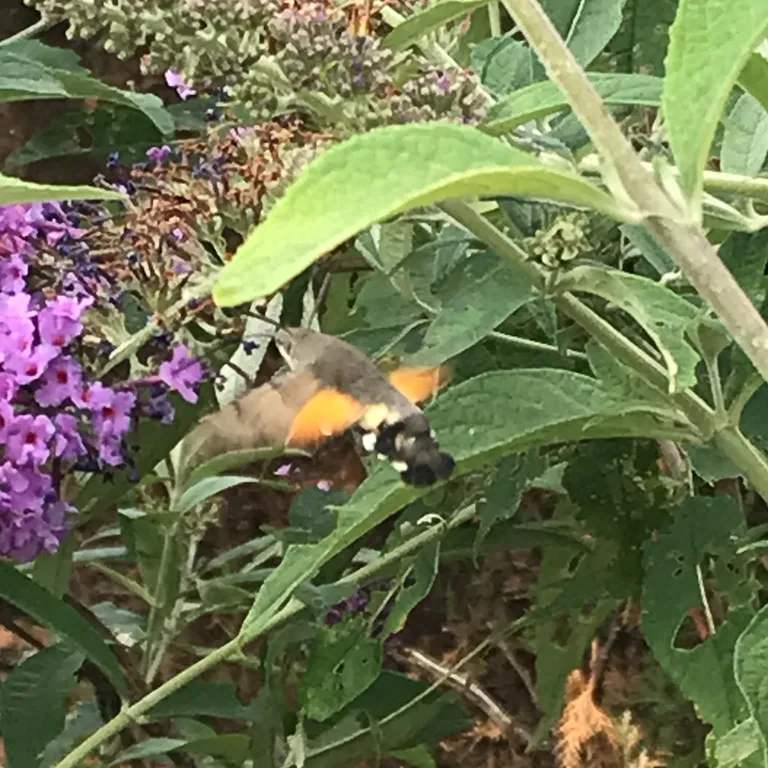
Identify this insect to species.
Macroglossum stellatarum
